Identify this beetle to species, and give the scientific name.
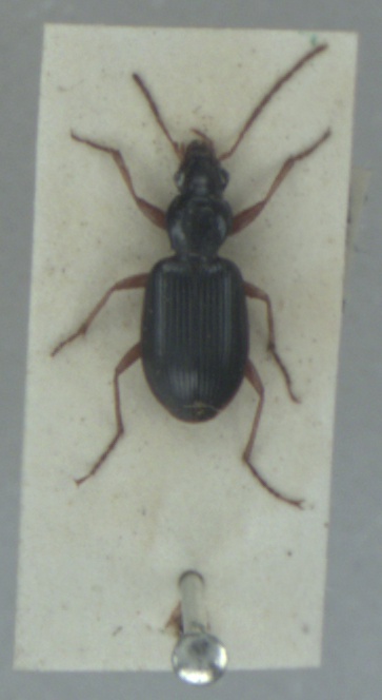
Paranchus albipes
